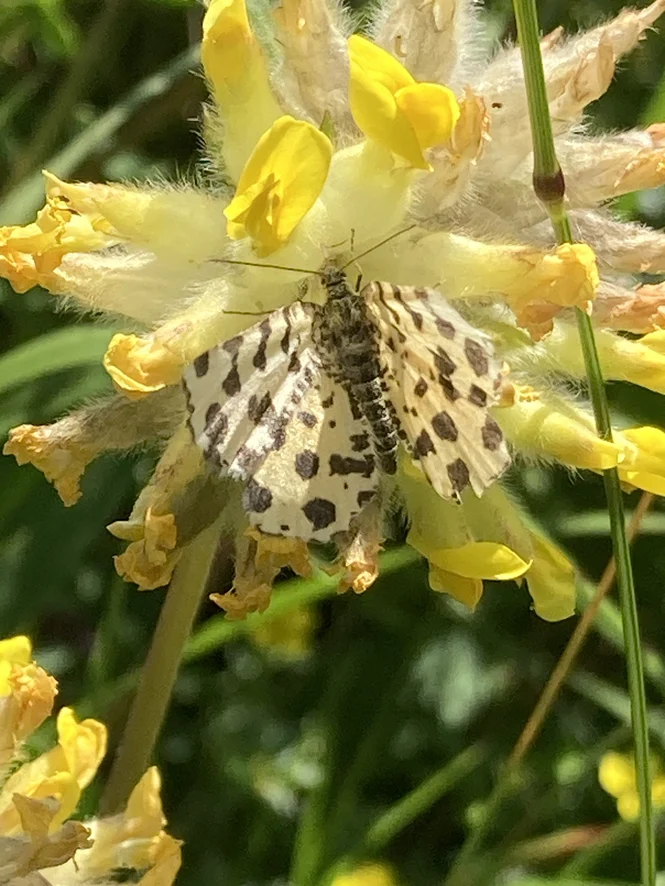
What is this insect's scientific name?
Pseudopanthera macularia
